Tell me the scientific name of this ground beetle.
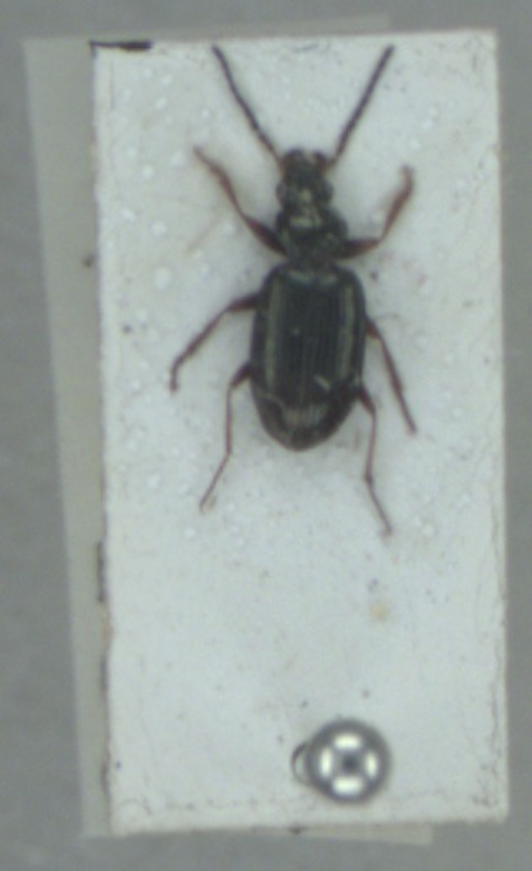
Bembidion deletum
